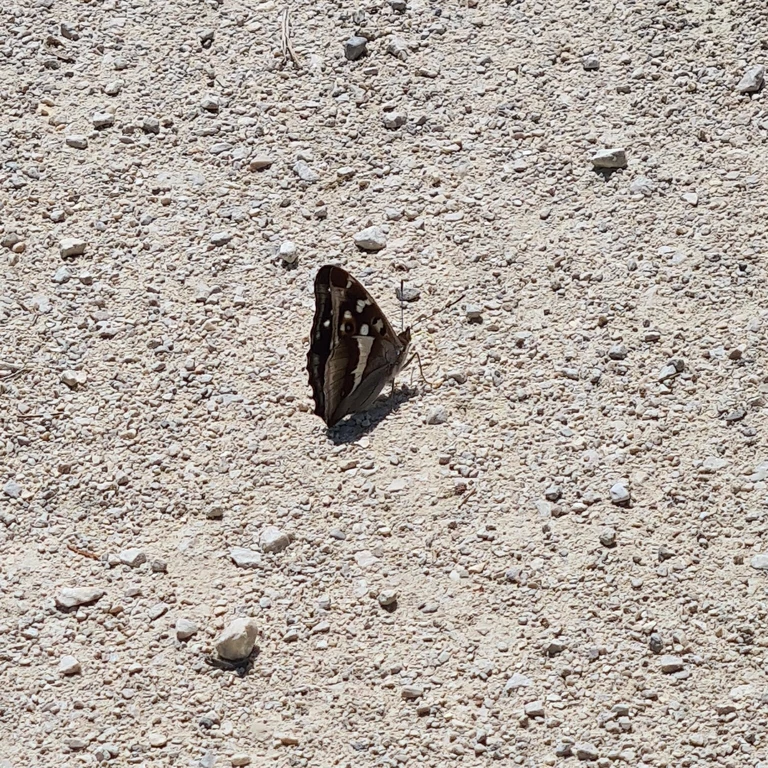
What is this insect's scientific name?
Apatura iris
